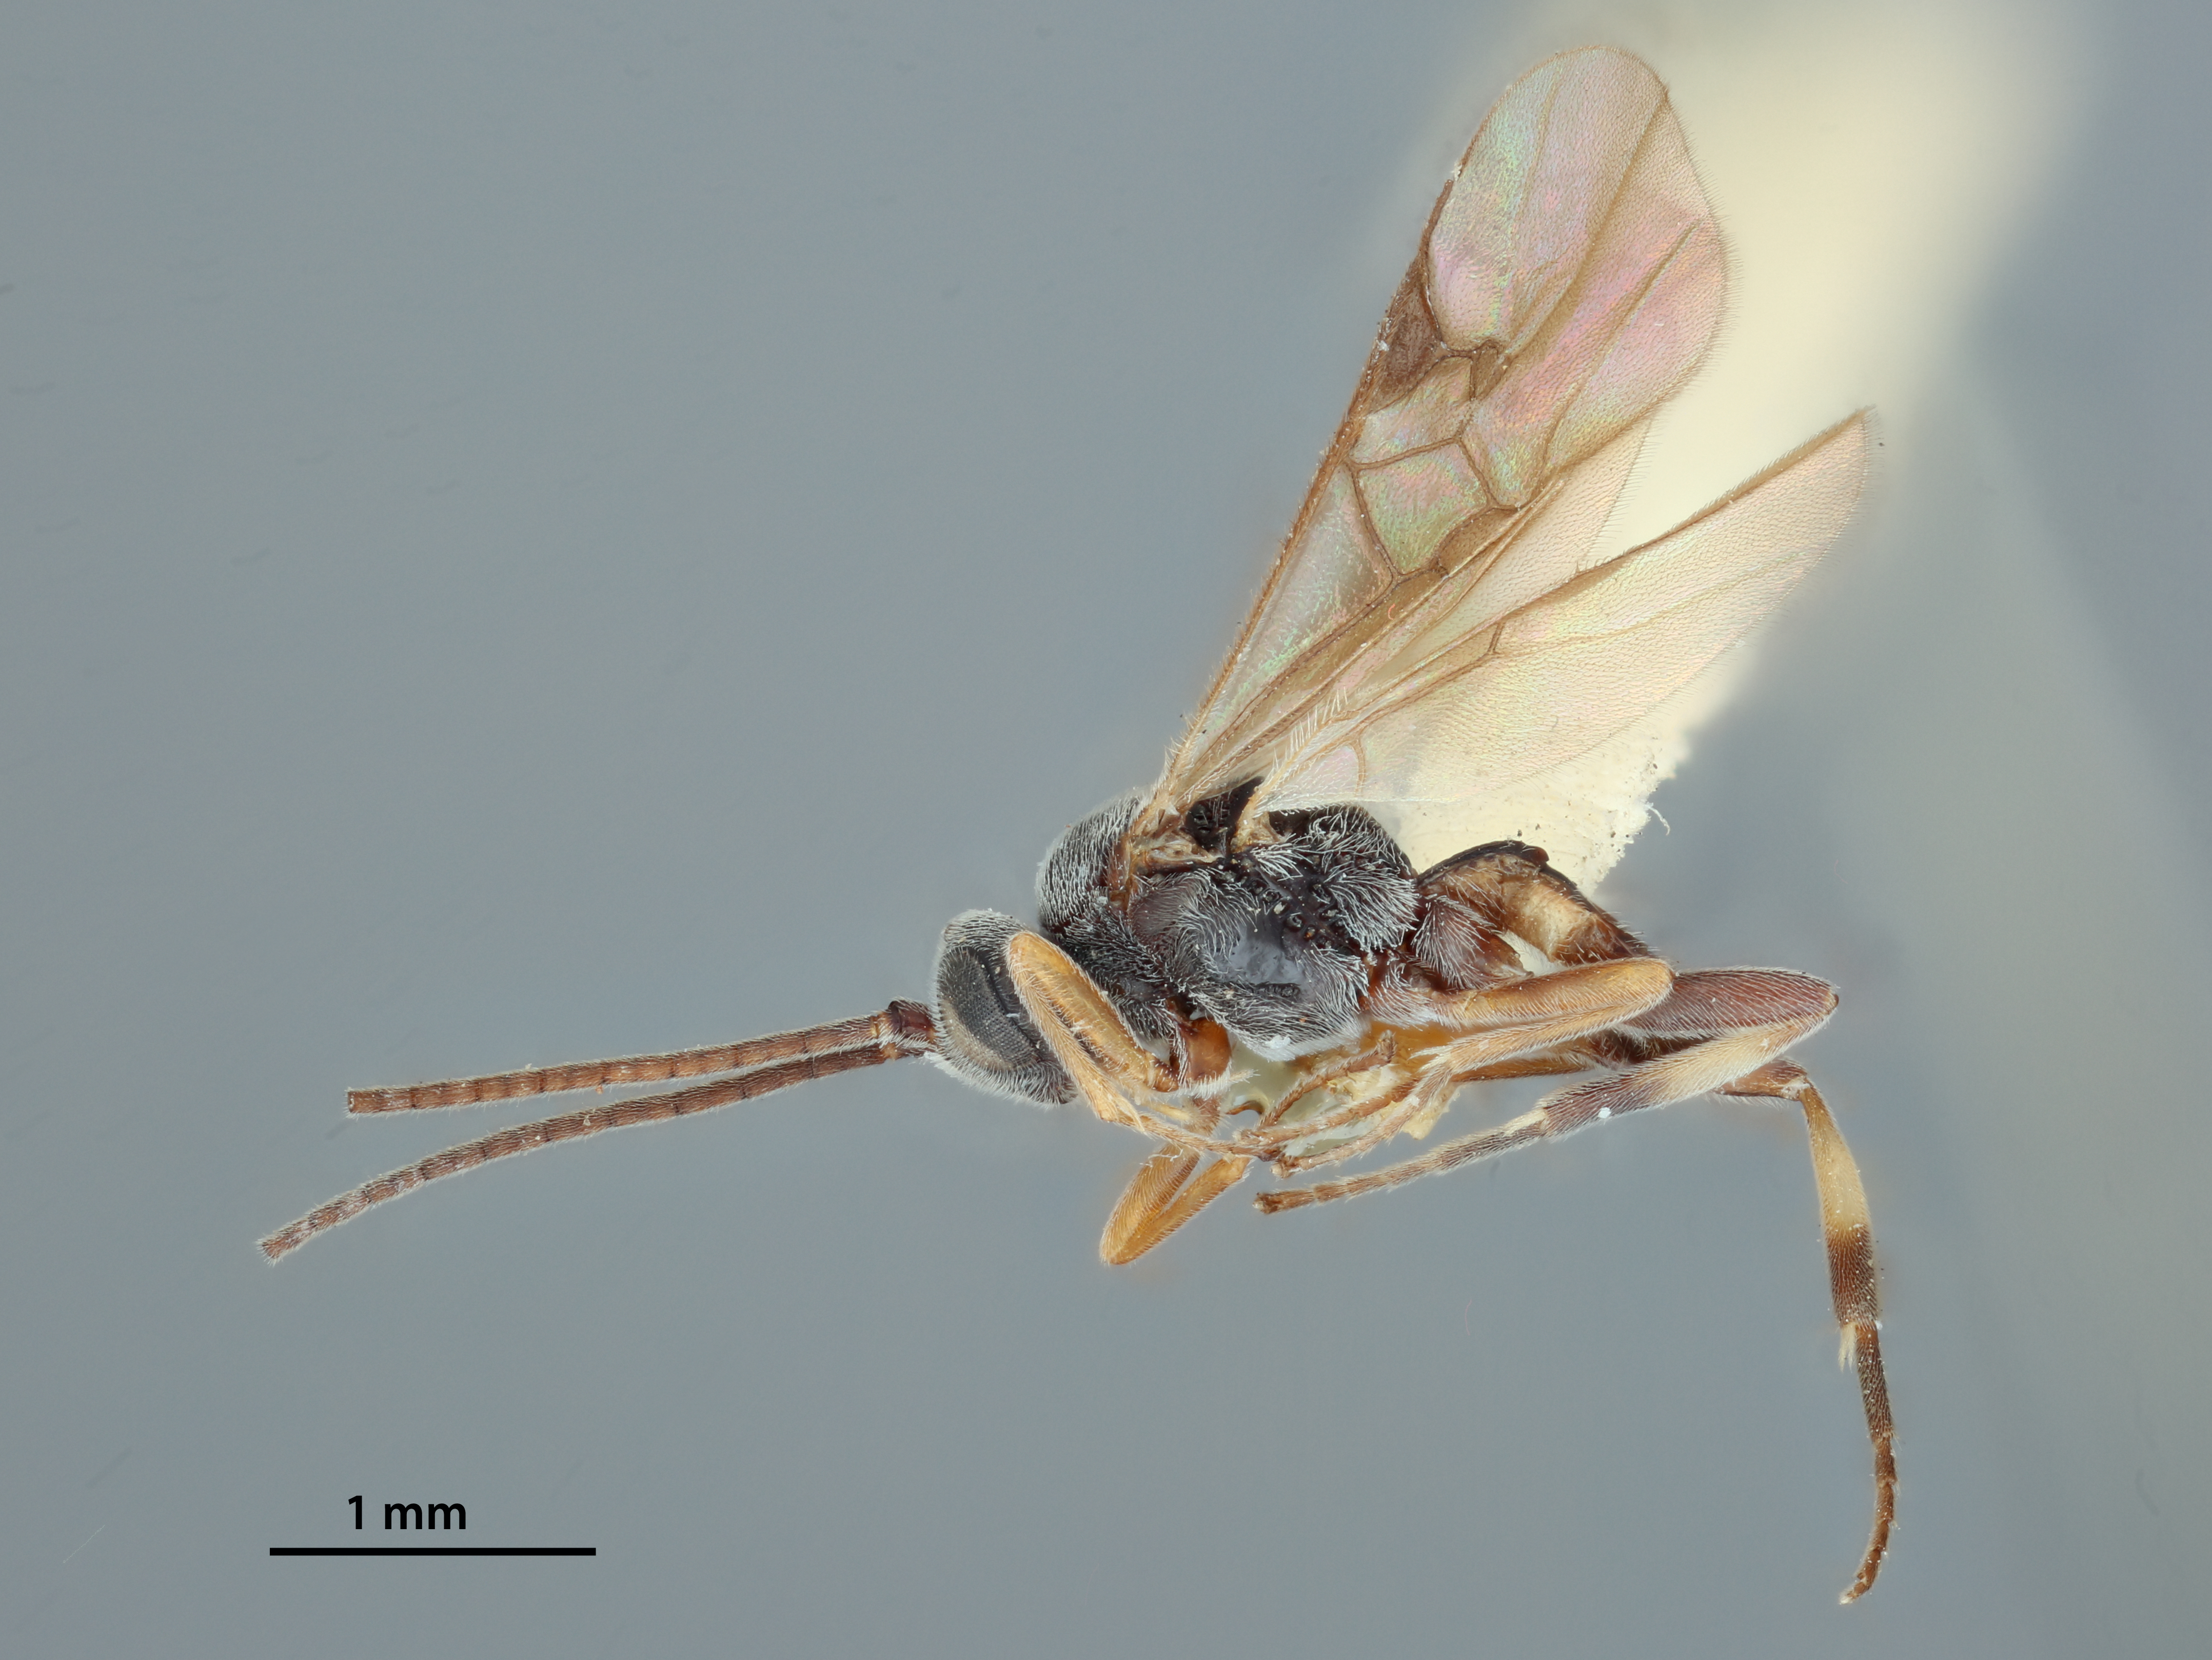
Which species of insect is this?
Microplitis manillae
